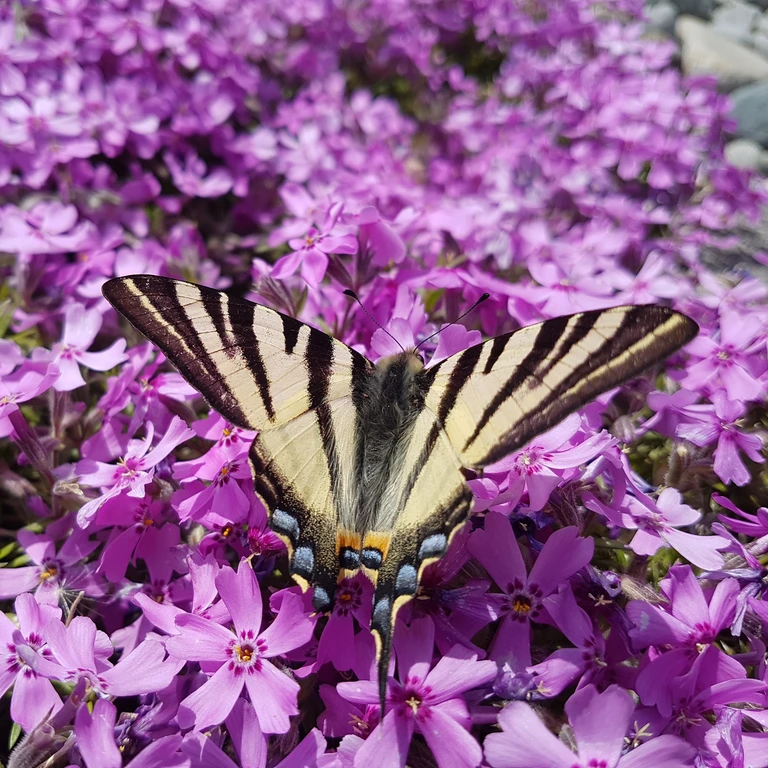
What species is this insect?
Iphiclides podalirius
